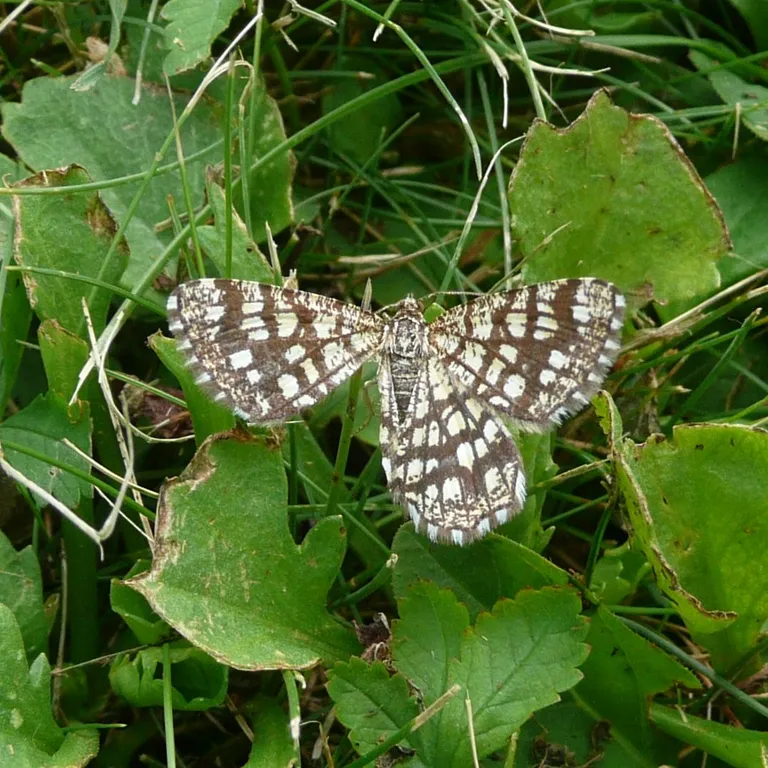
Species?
Chiasmia clathrata
